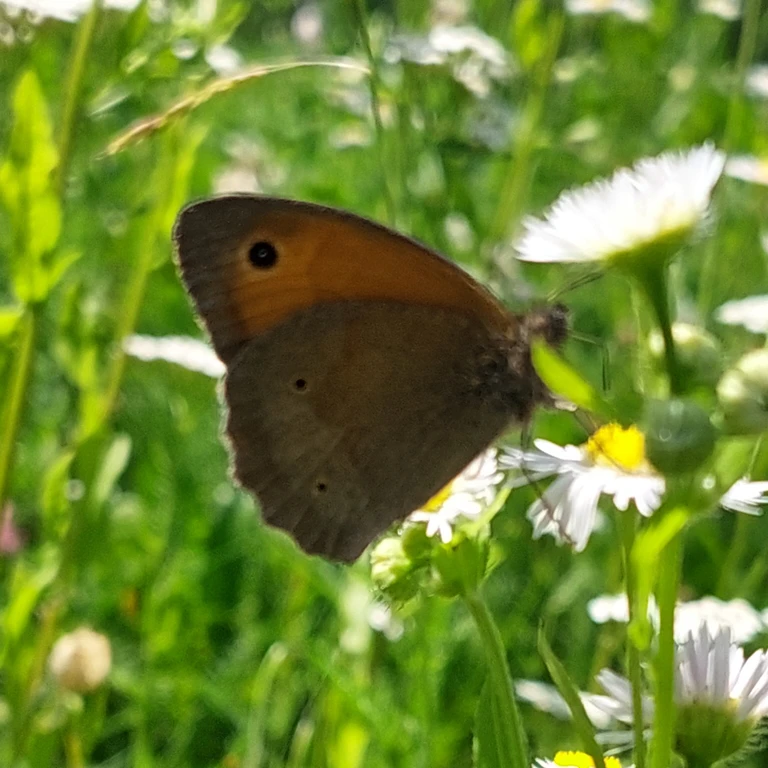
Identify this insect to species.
Maniola jurtina
